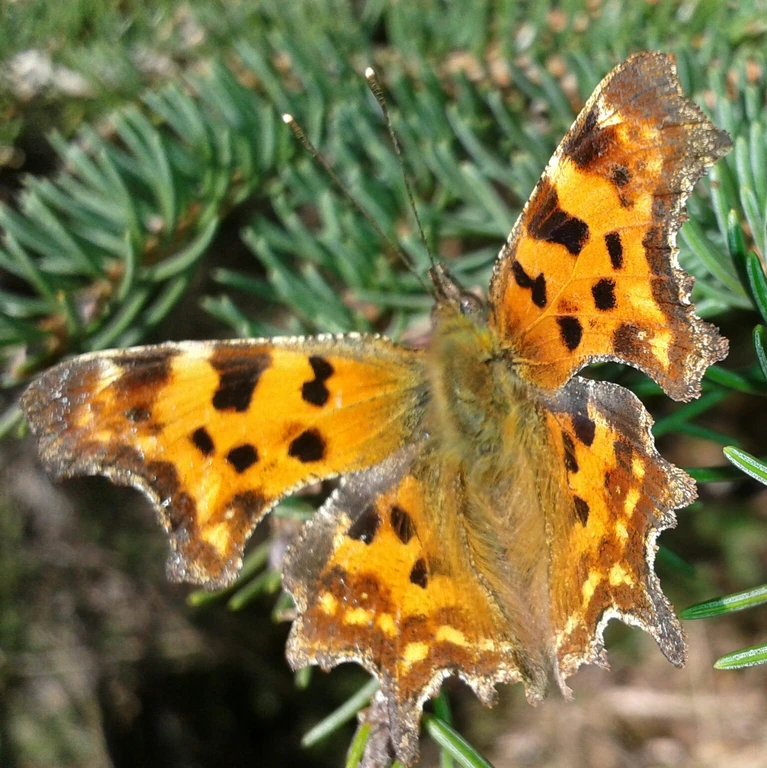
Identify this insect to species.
Polygonia c-album
